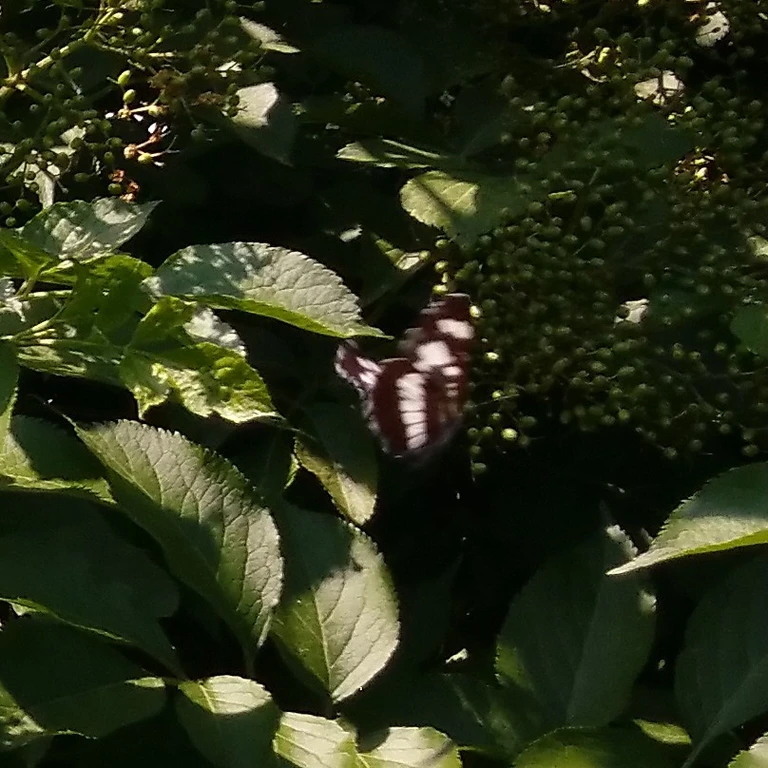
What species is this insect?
Neptis rivularis
